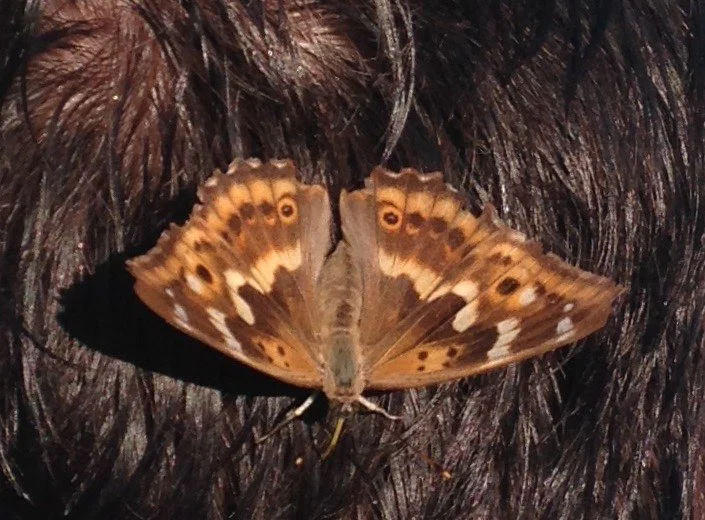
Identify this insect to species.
Apatura ilia
